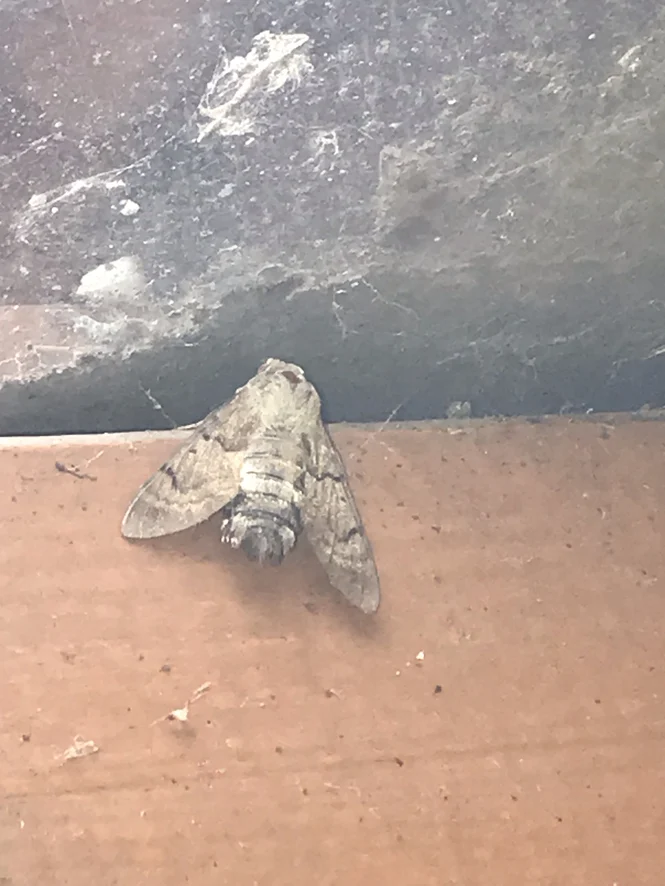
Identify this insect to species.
Macroglossum stellatarum
